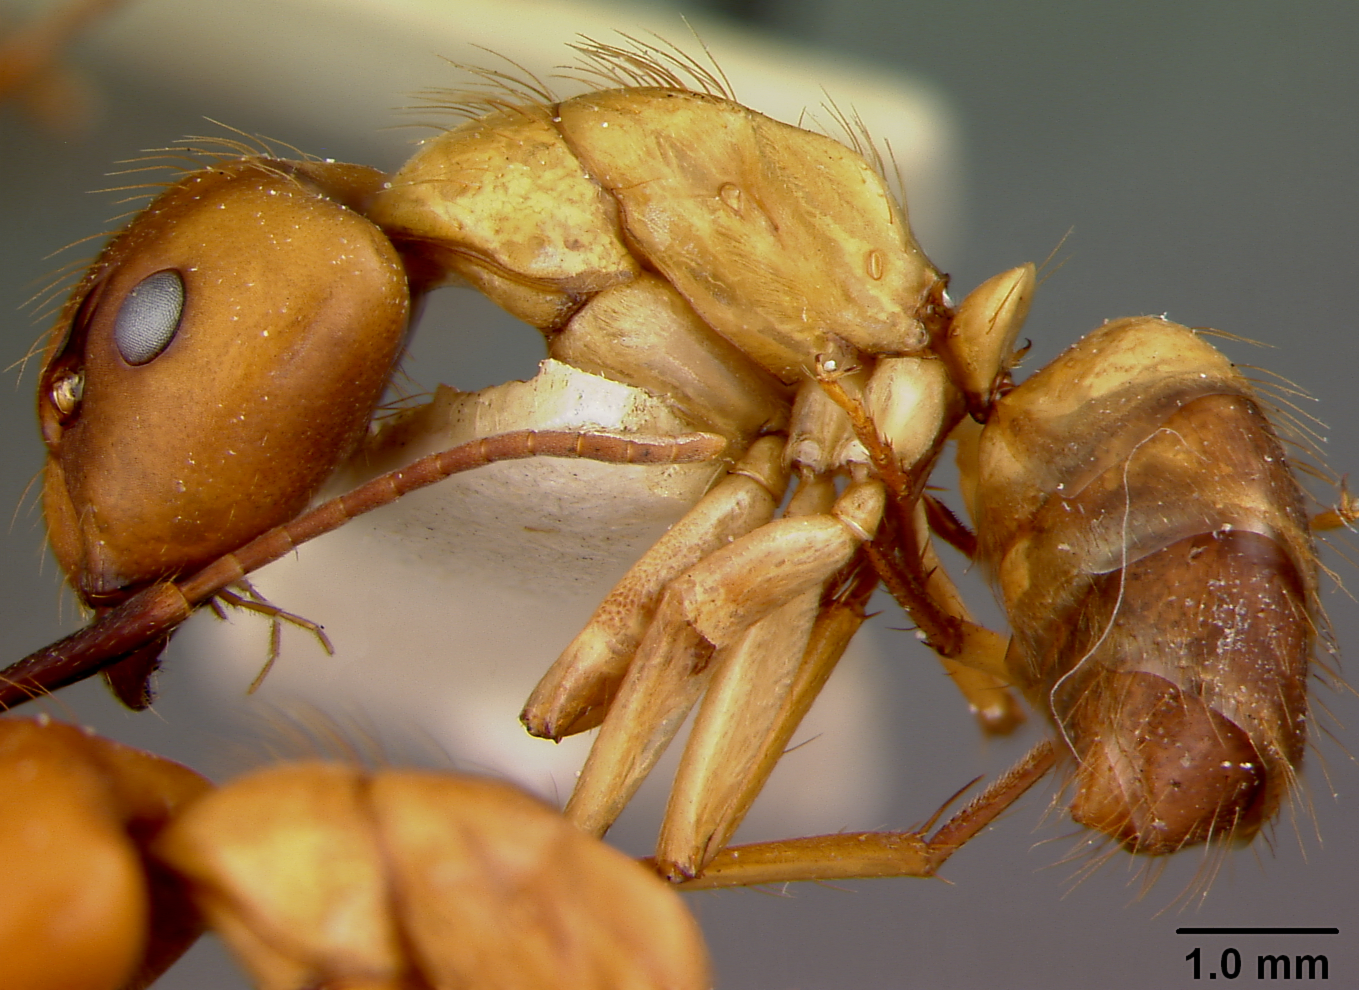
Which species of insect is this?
Camponotus abdominalis
